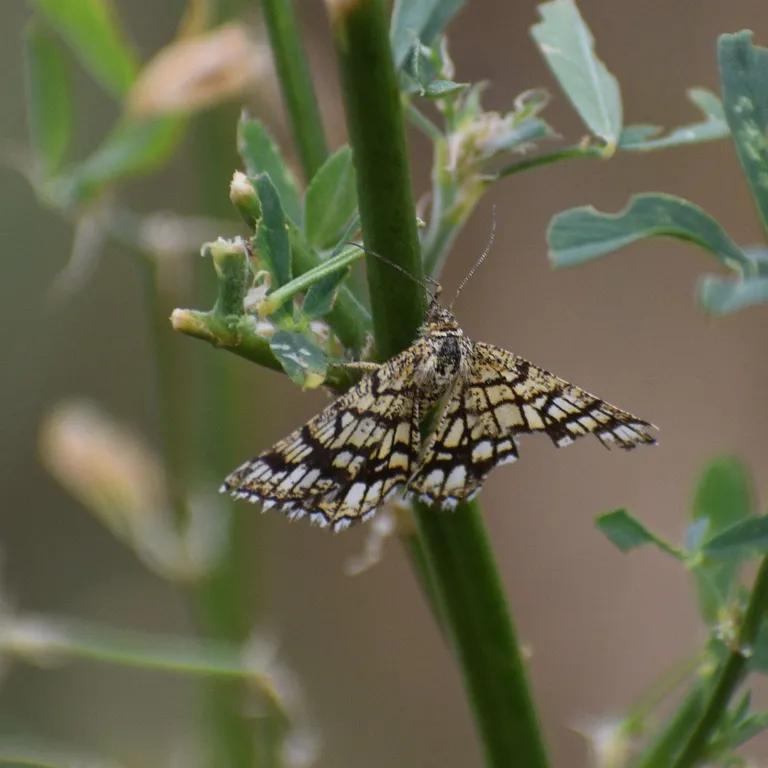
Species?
Chiasmia clathrata
